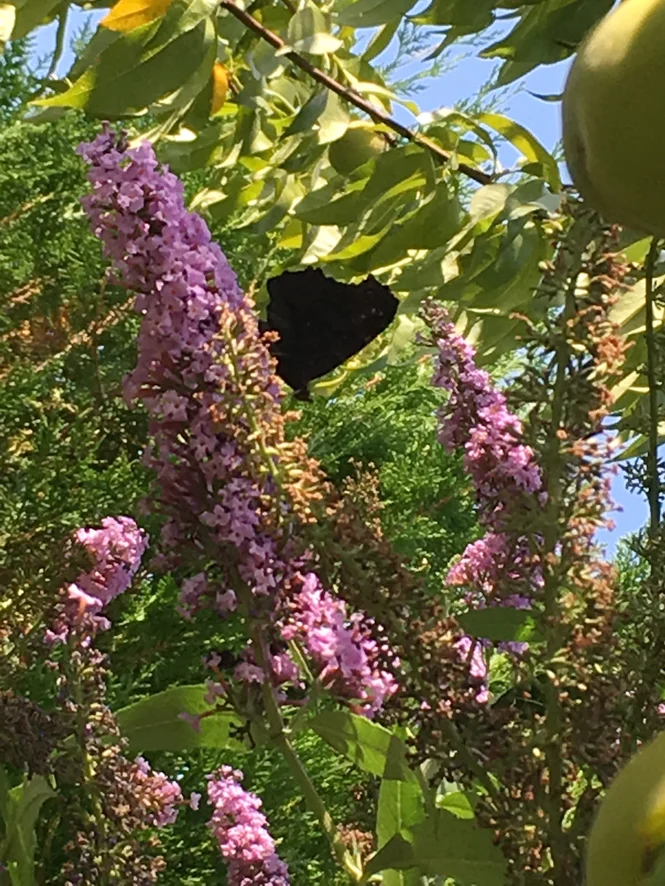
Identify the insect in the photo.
Aglais io
